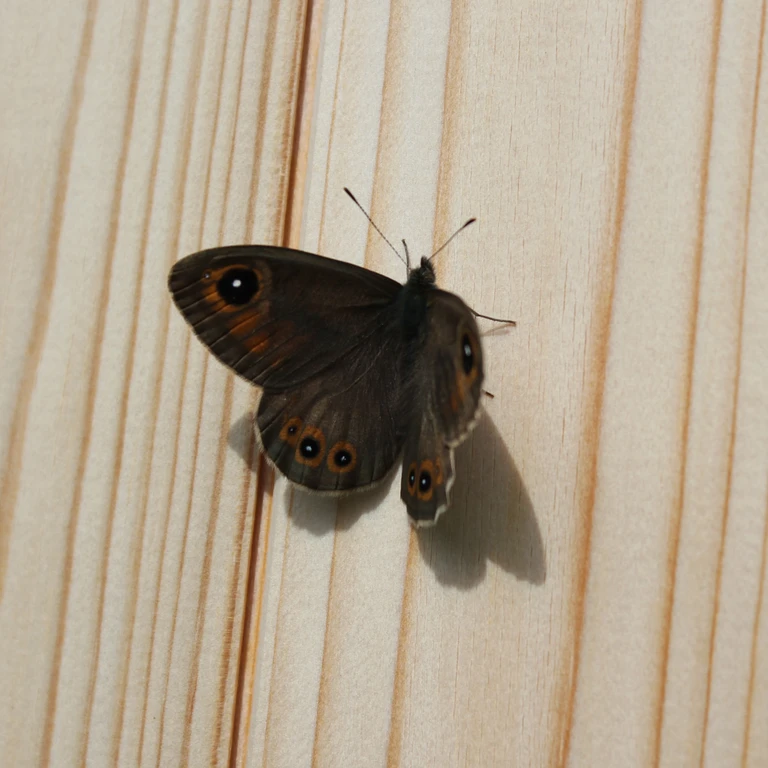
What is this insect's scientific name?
Lasiommata maera (also Pararge maera)
